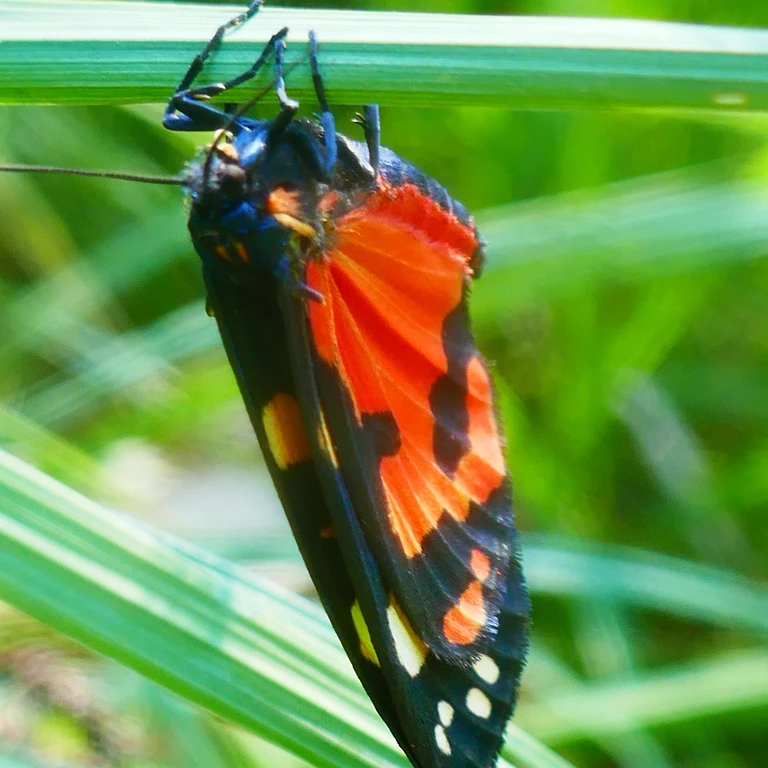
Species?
Callimorpha dominula
